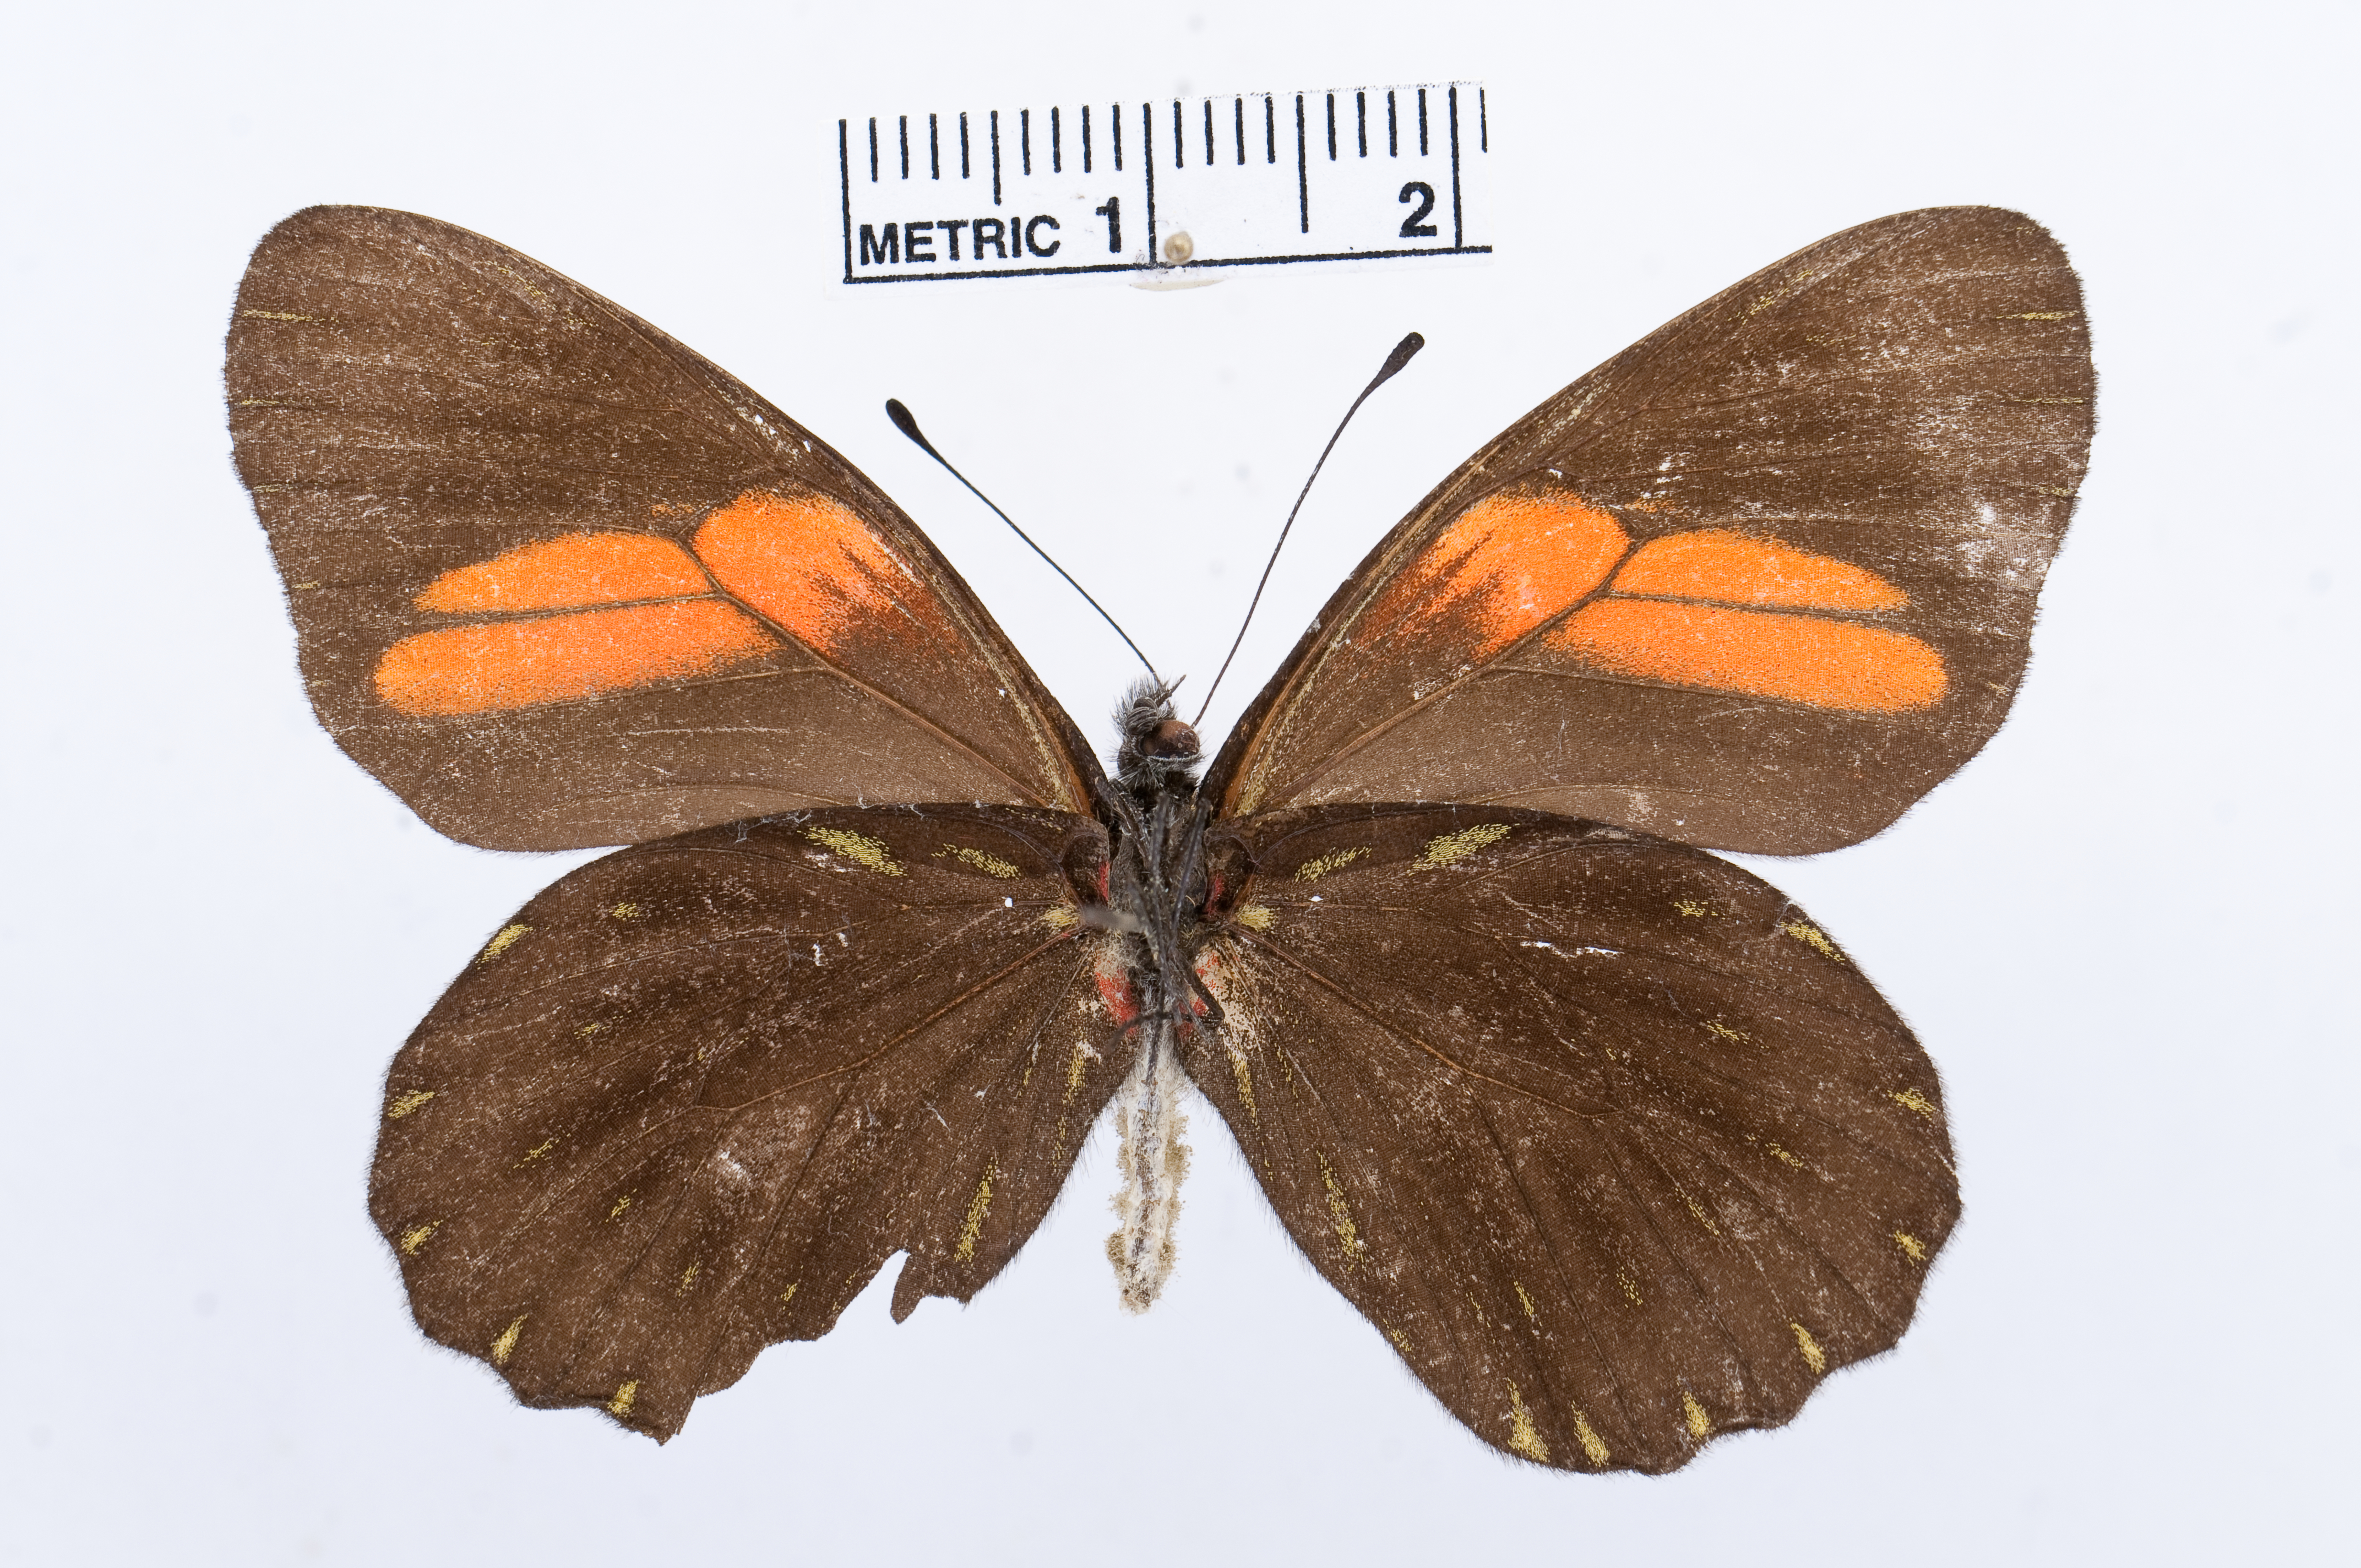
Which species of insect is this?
Catasticta teutamis
